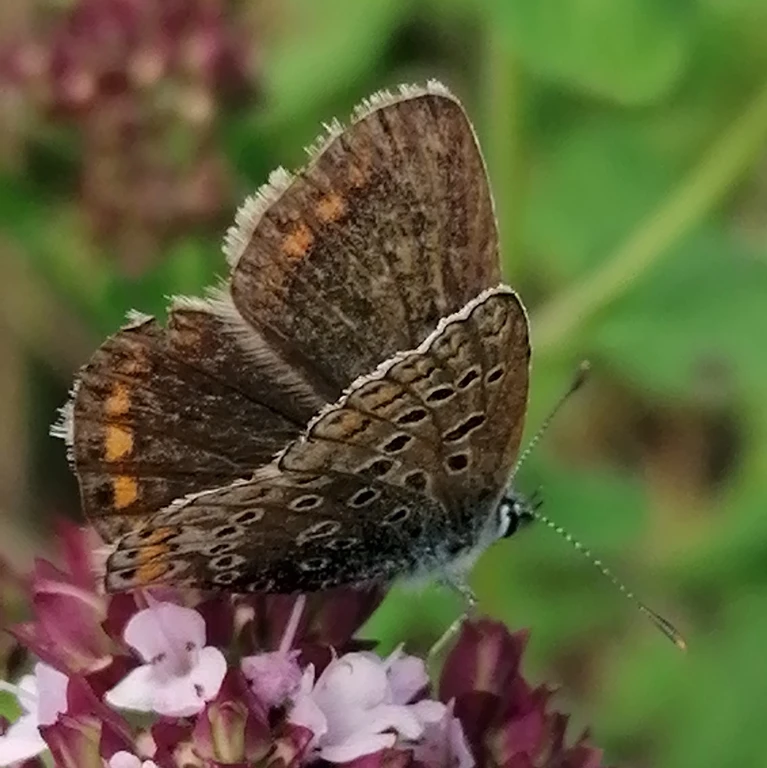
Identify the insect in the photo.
Polyommatus icarus
